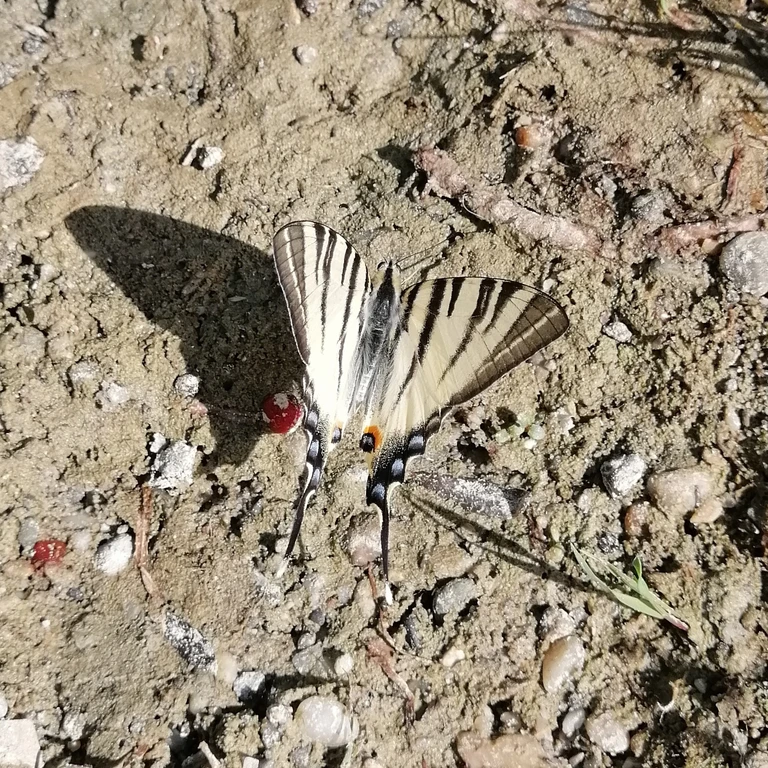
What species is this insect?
Iphiclides podalirius
